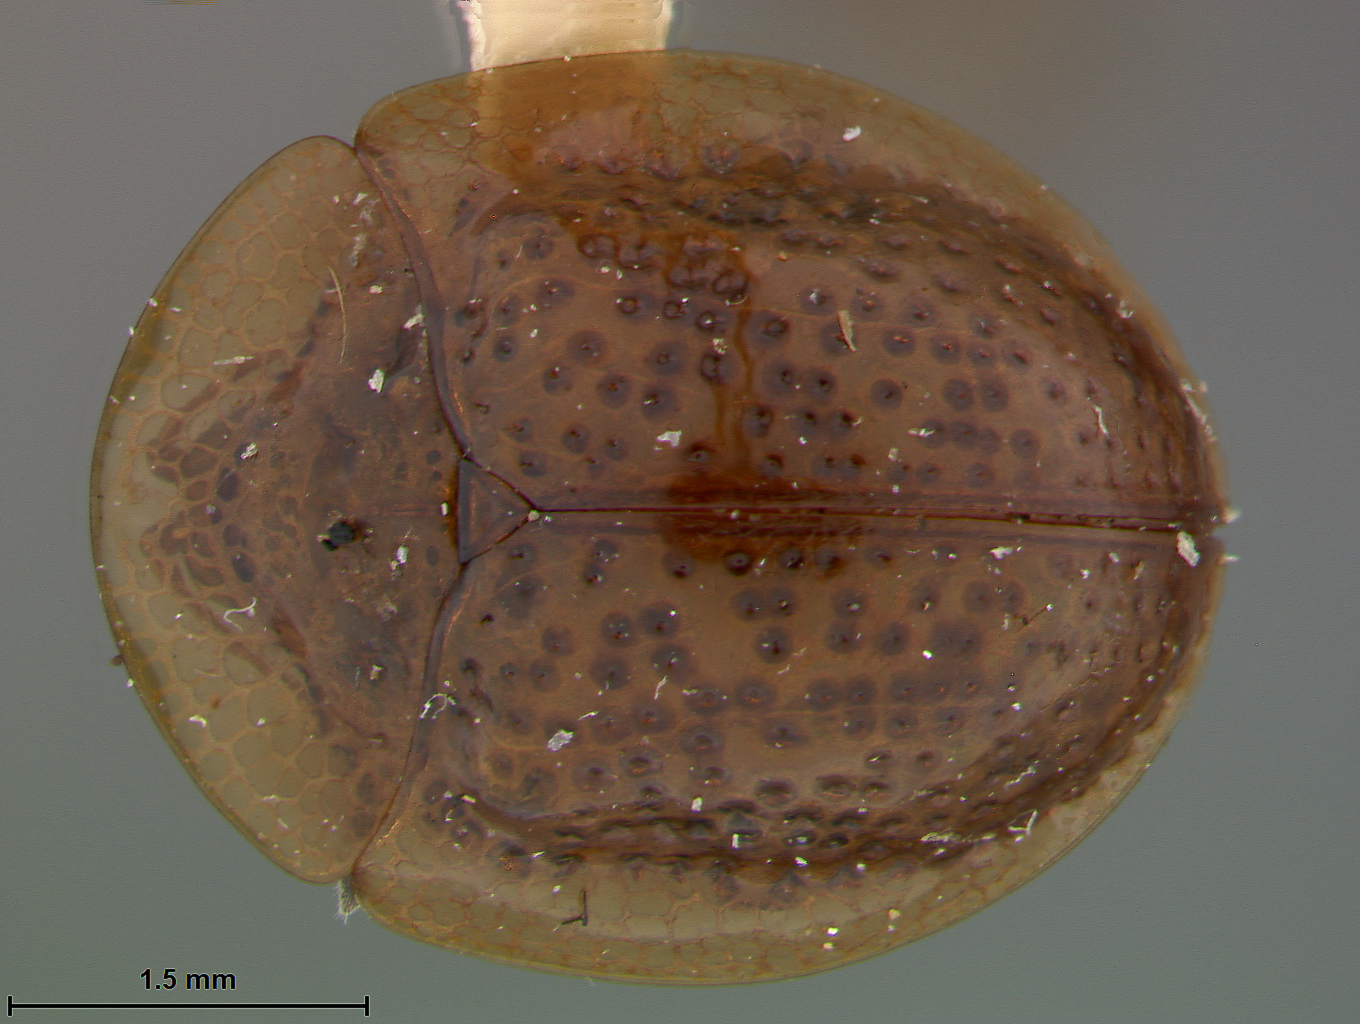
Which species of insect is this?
Agroiconota sanareensis
